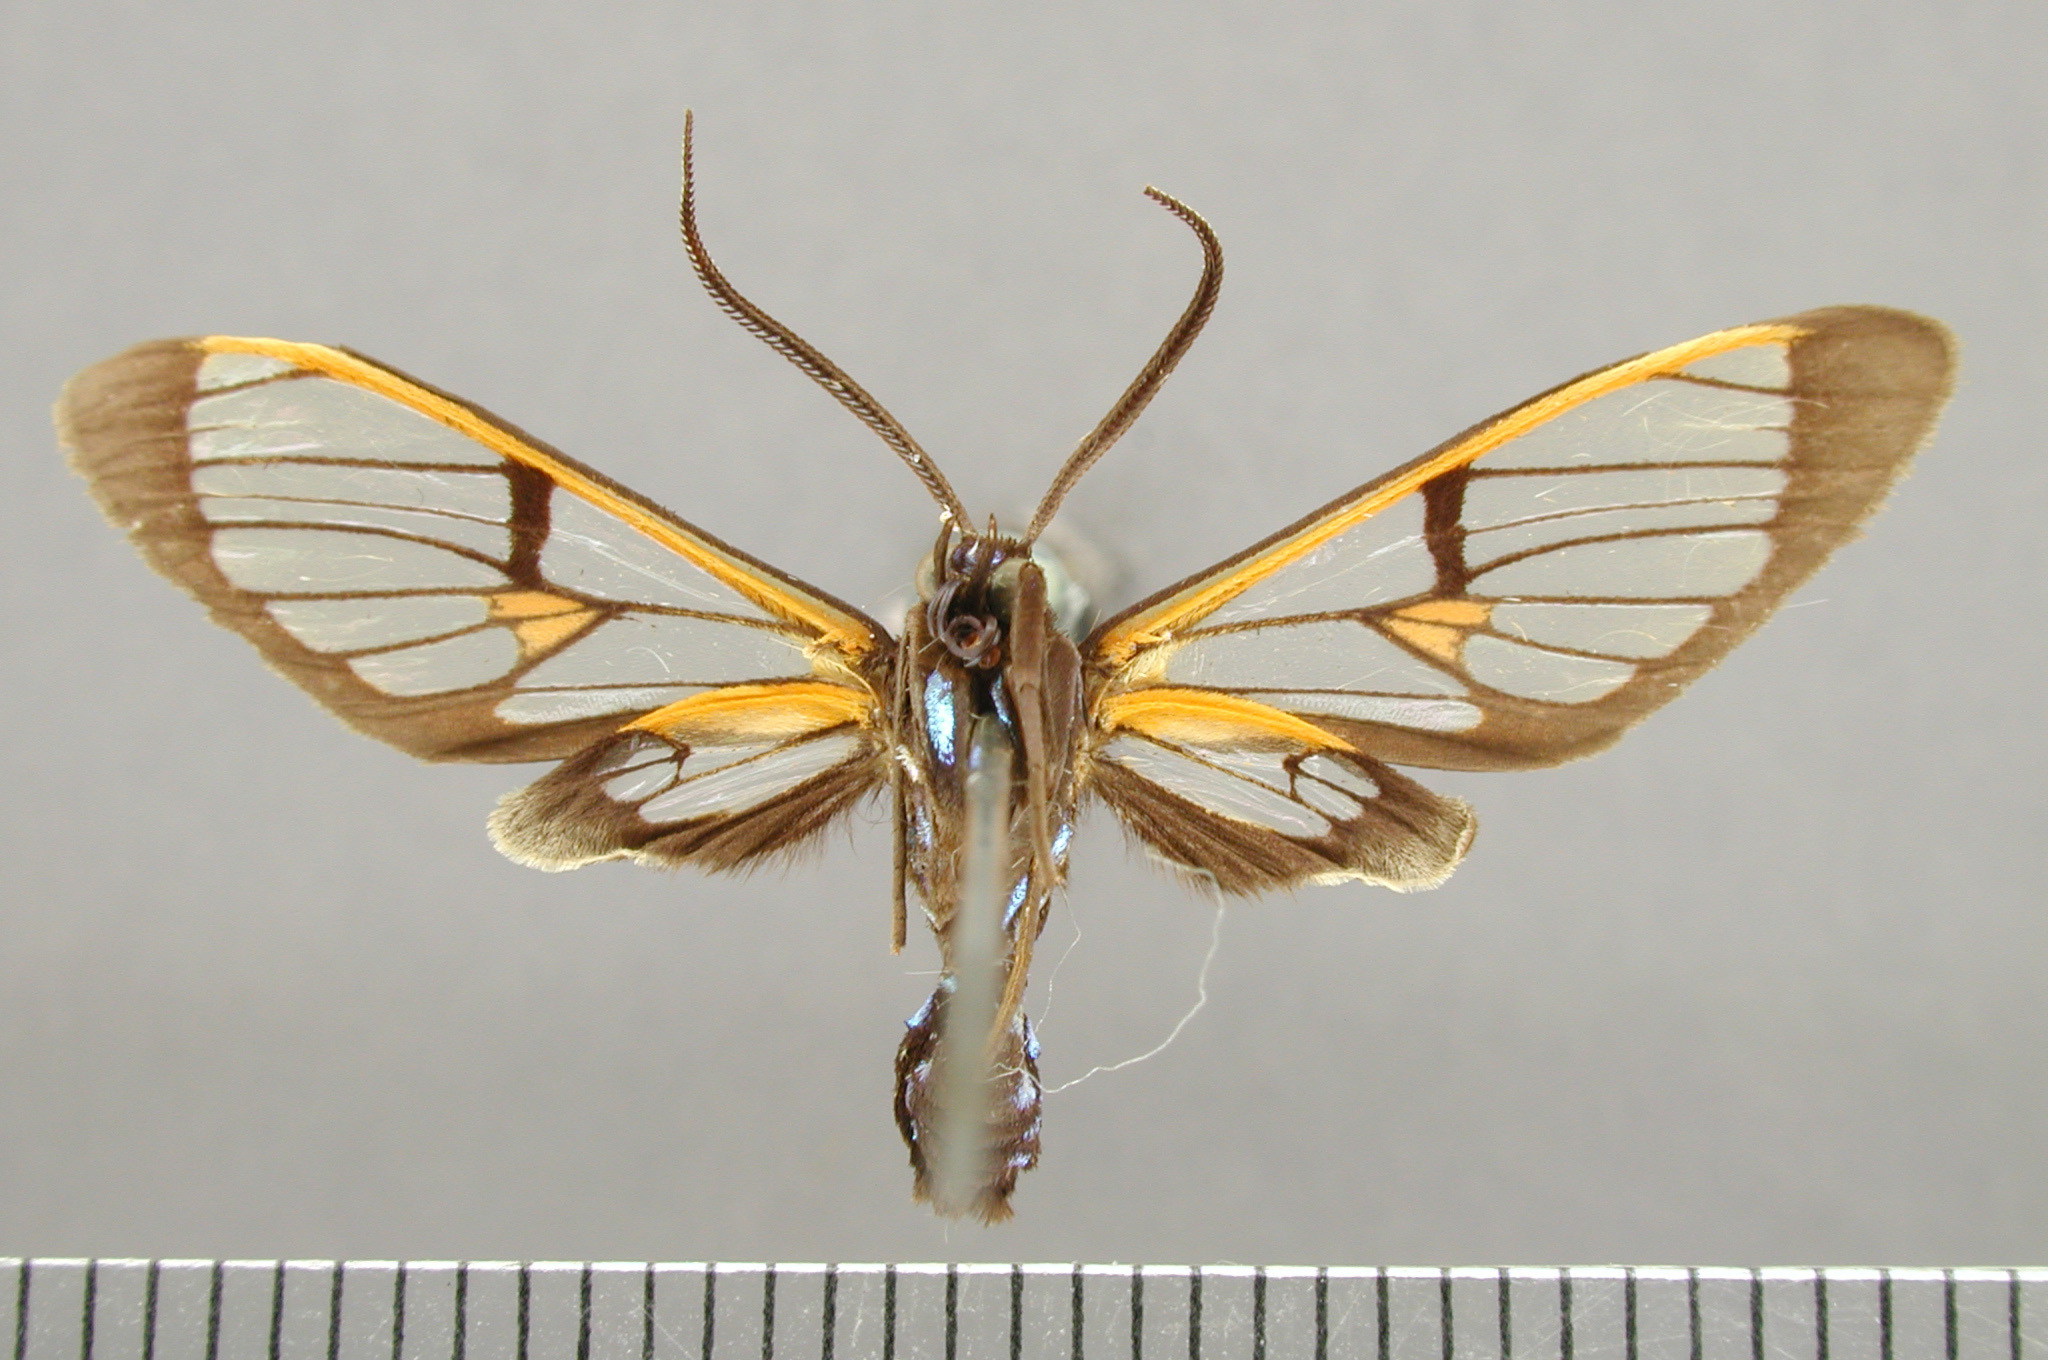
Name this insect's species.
Cosmosoma joavana
